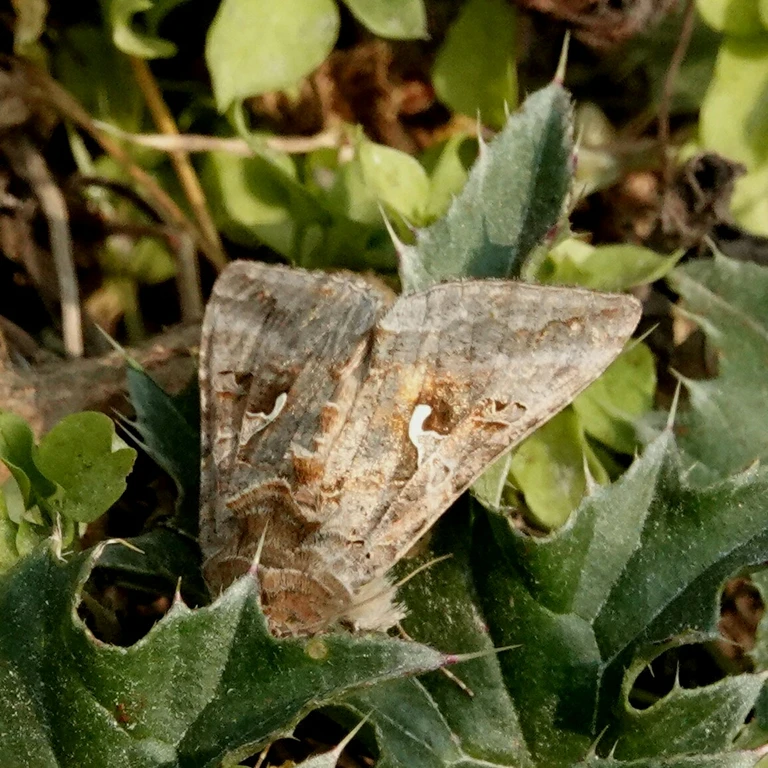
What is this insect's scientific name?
Autographa gamma
